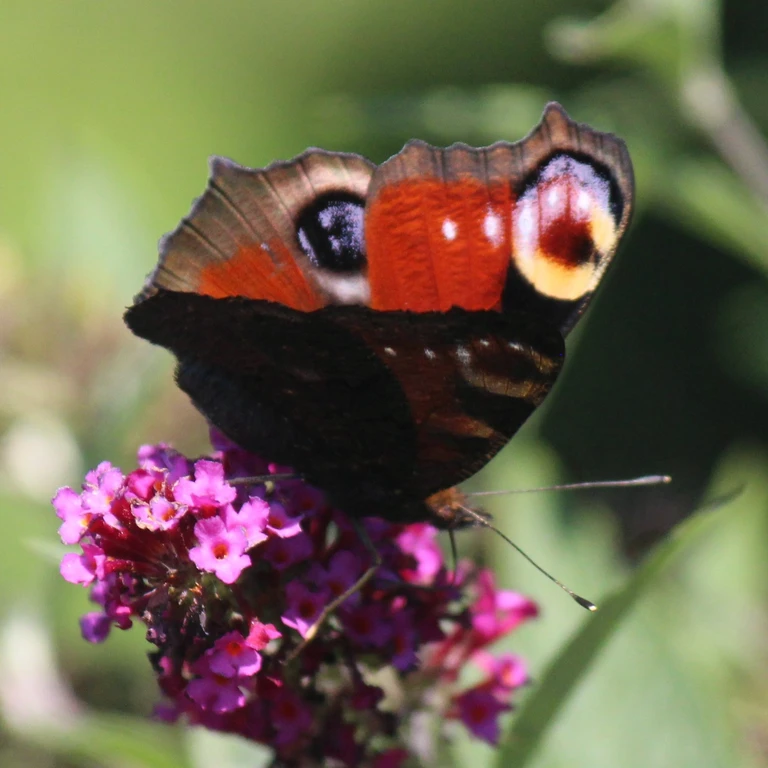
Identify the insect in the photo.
Aglais io
